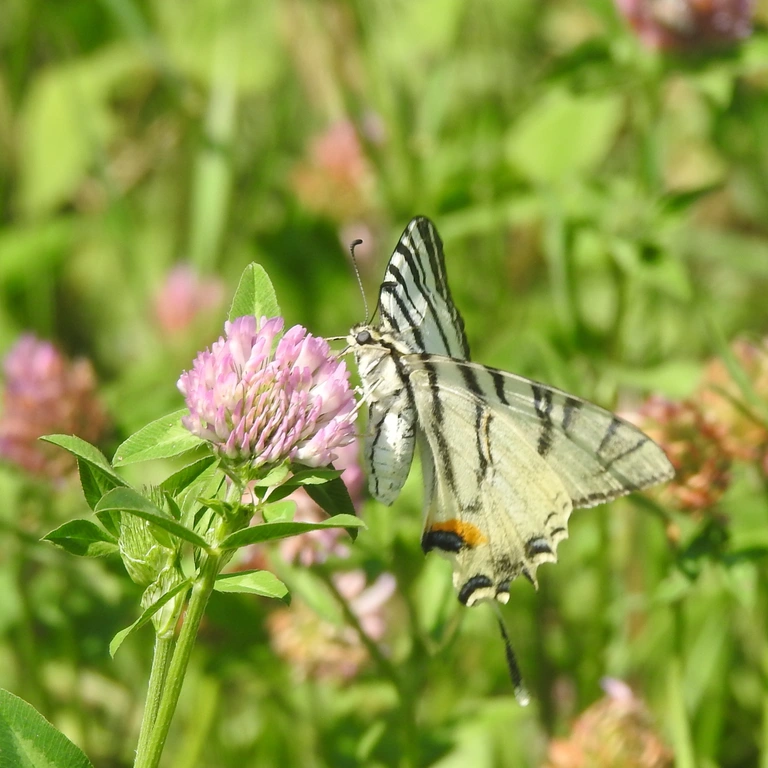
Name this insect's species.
Iphiclides podalirius
